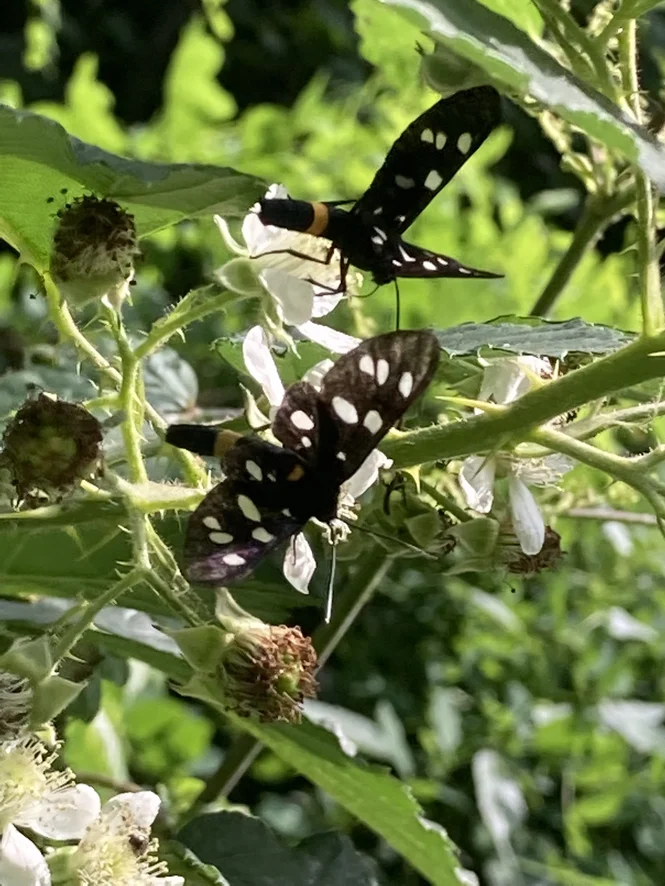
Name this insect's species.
Amata phegea
